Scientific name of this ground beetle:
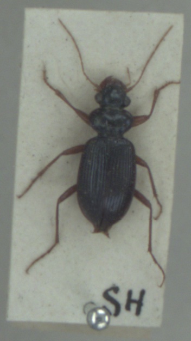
Leistus fulvibarbis
